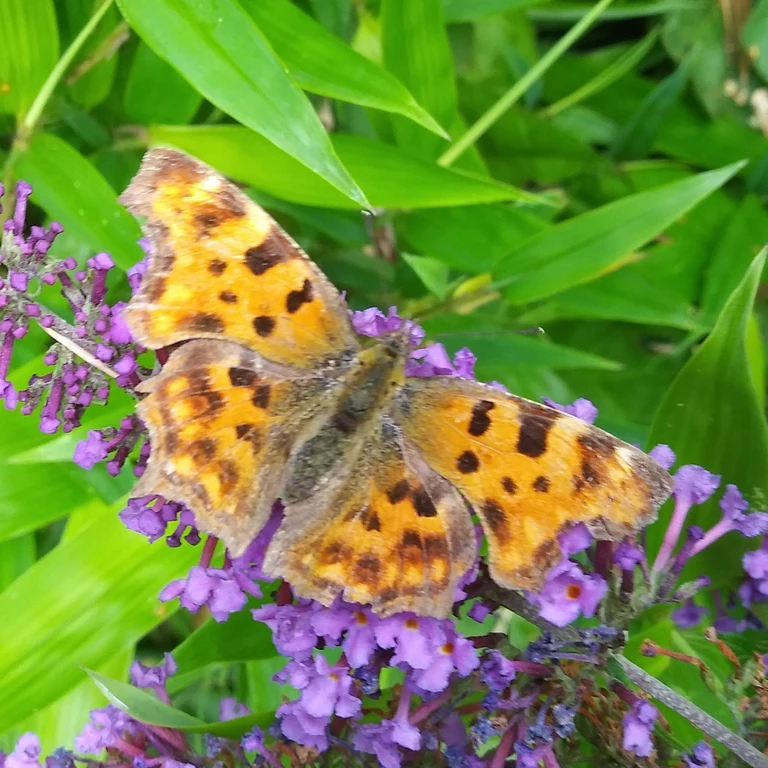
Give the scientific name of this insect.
Polygonia c-album
